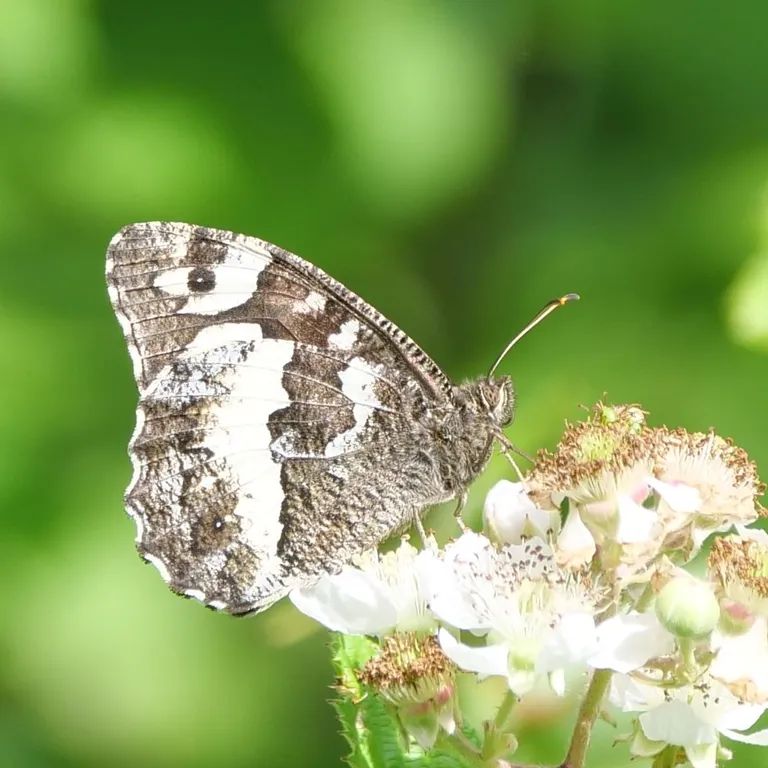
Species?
Brintesia circe
